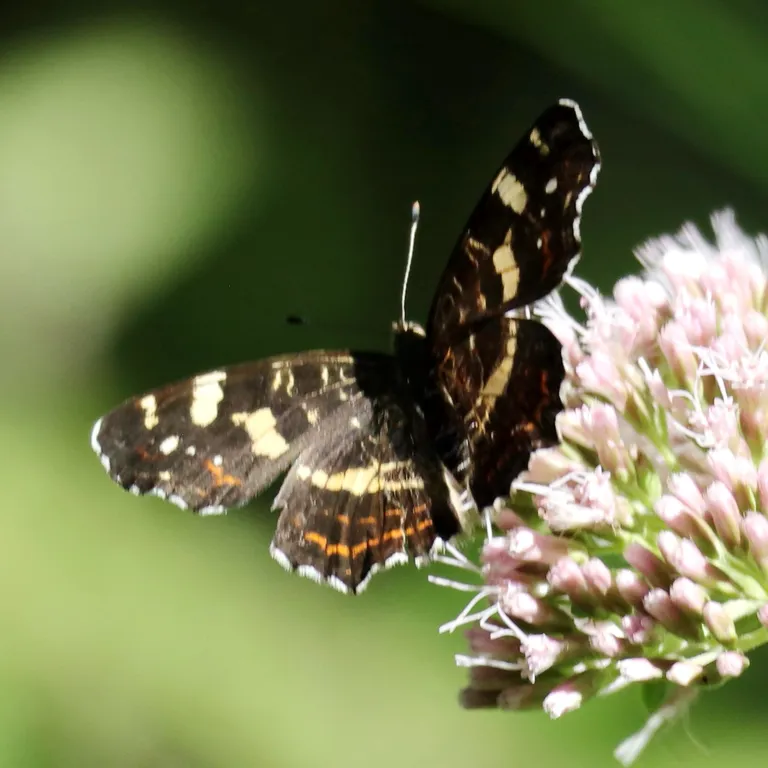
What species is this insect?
Araschnia levana
